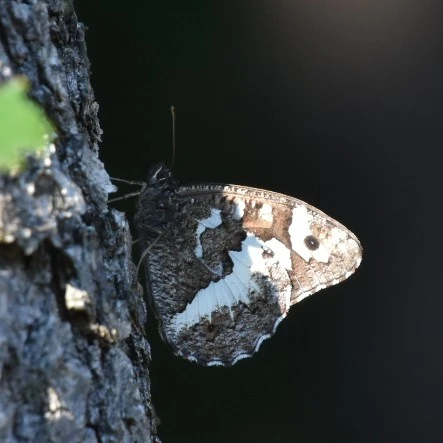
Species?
Brintesia circe
